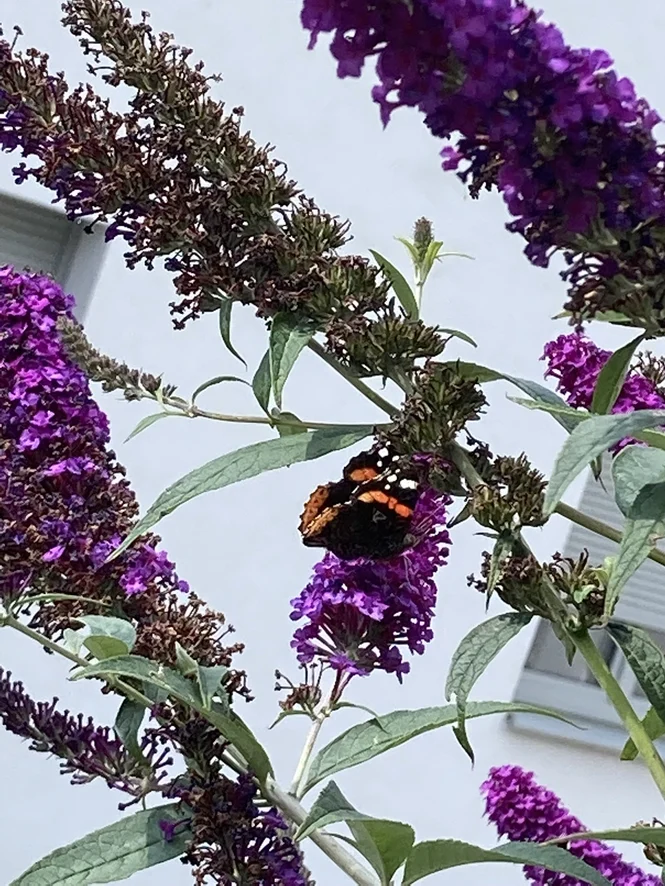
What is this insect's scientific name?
Vanessa atalanta
